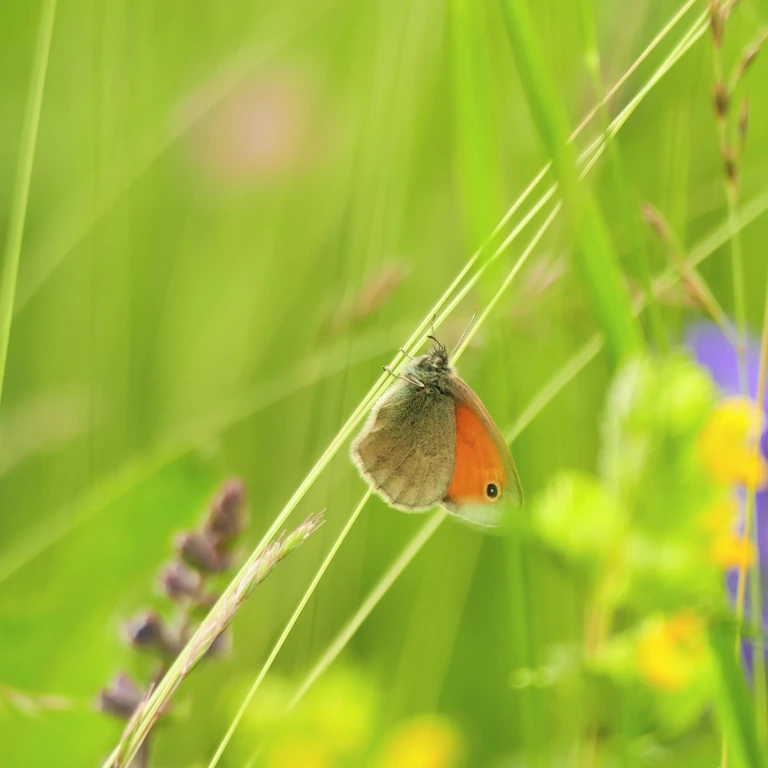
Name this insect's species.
Coenonympha pamphilus
